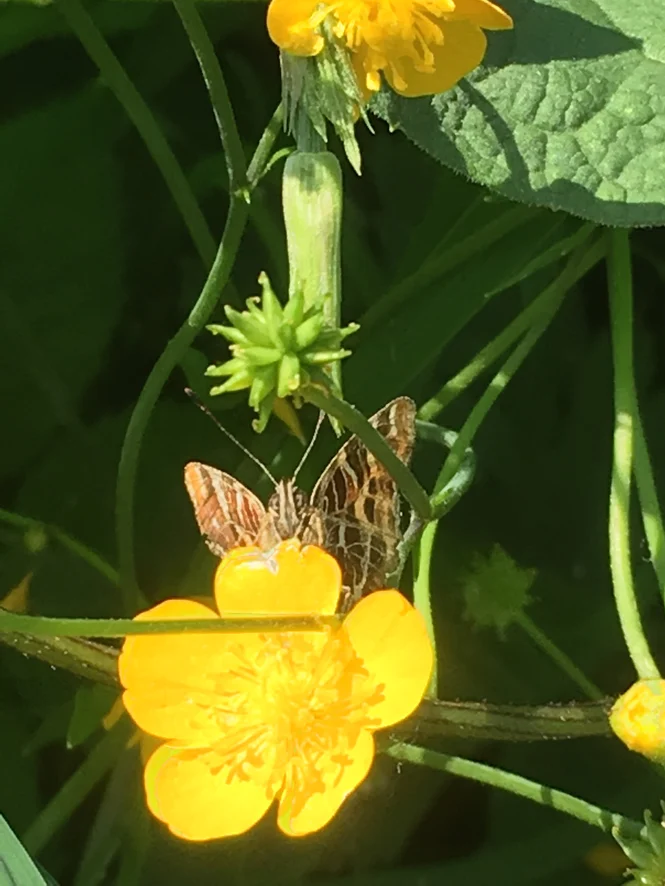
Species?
Araschnia levana
